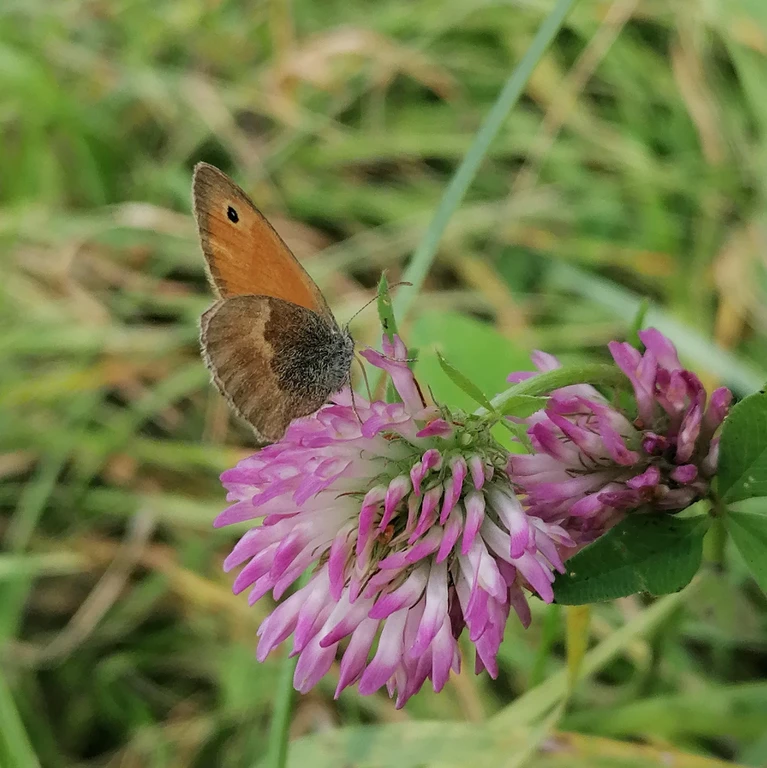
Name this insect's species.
Coenonympha pamphilus
